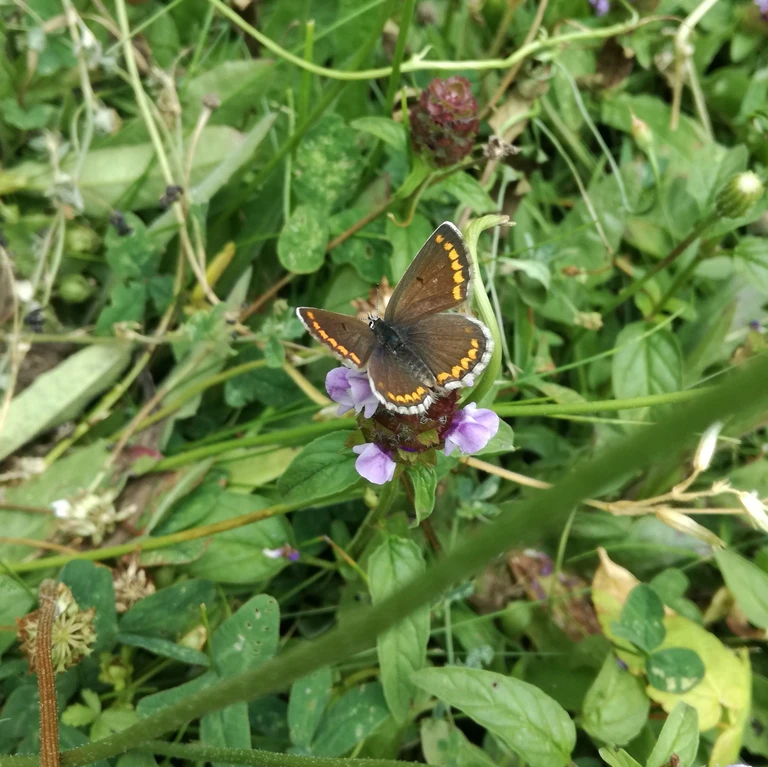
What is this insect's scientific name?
Aricia agestis/artaxerxes
